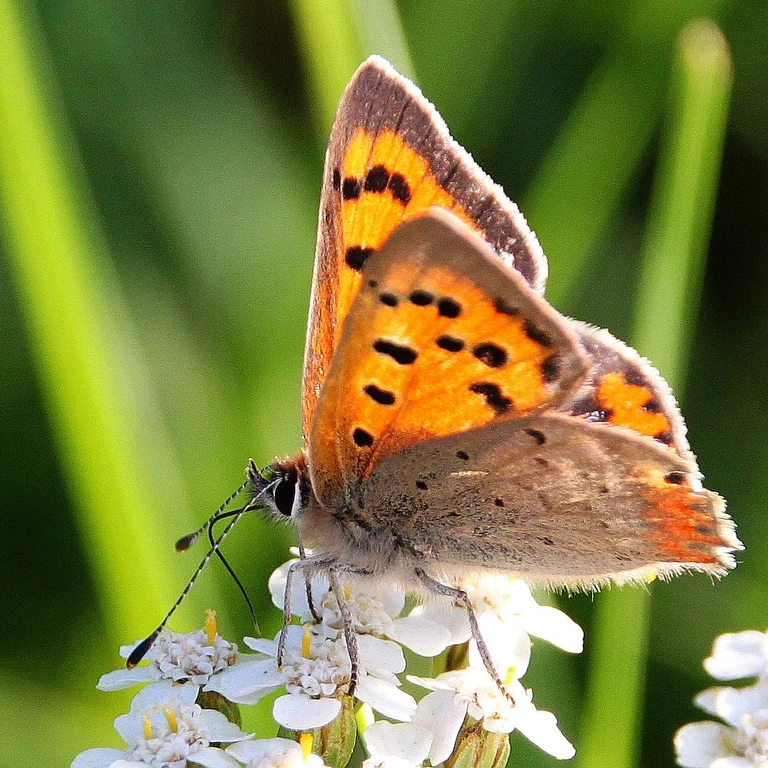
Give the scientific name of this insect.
Lycaena phlaeas
